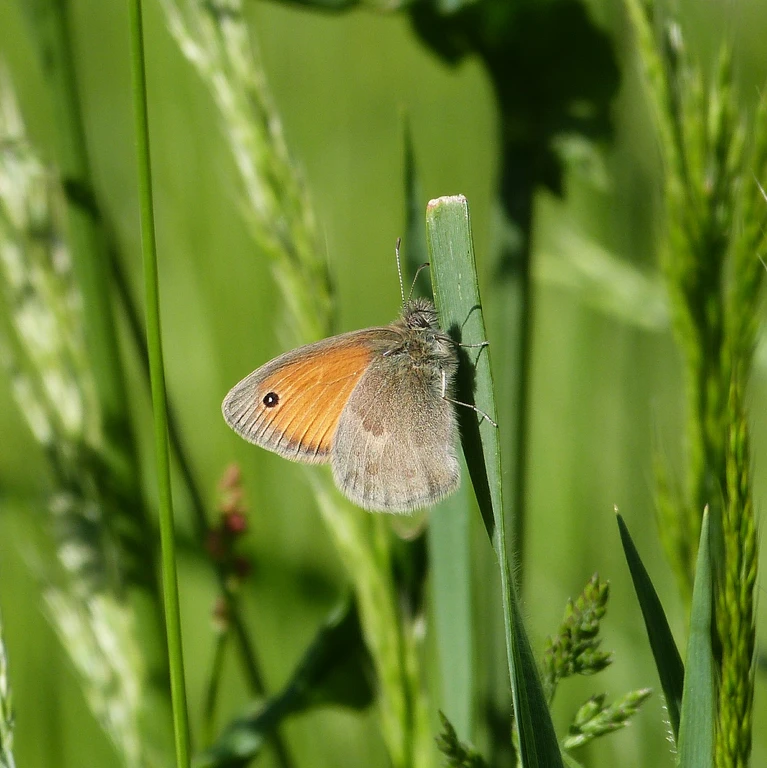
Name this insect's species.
Coenonympha pamphilus
